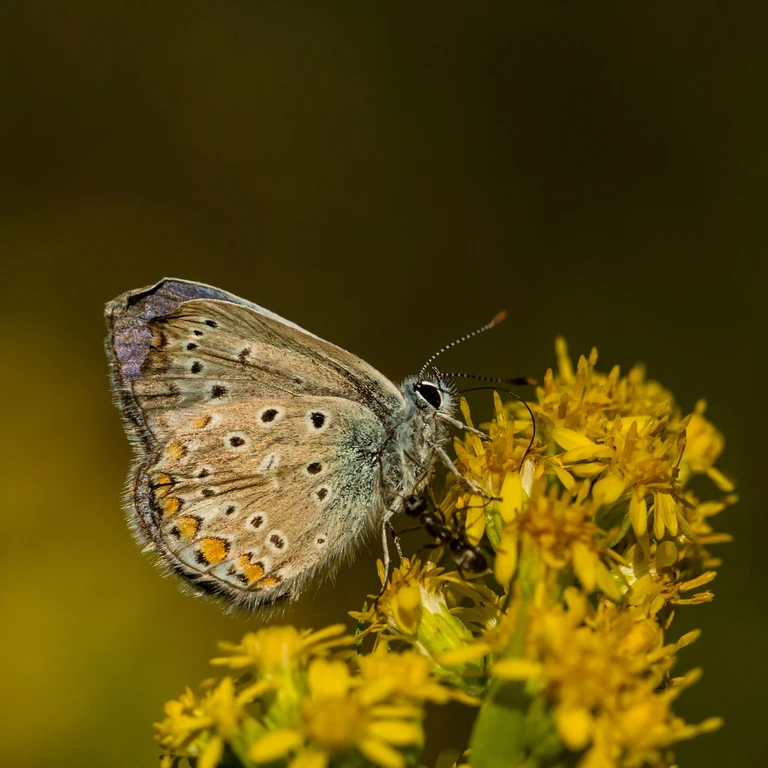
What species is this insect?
Polyommatus icarus
